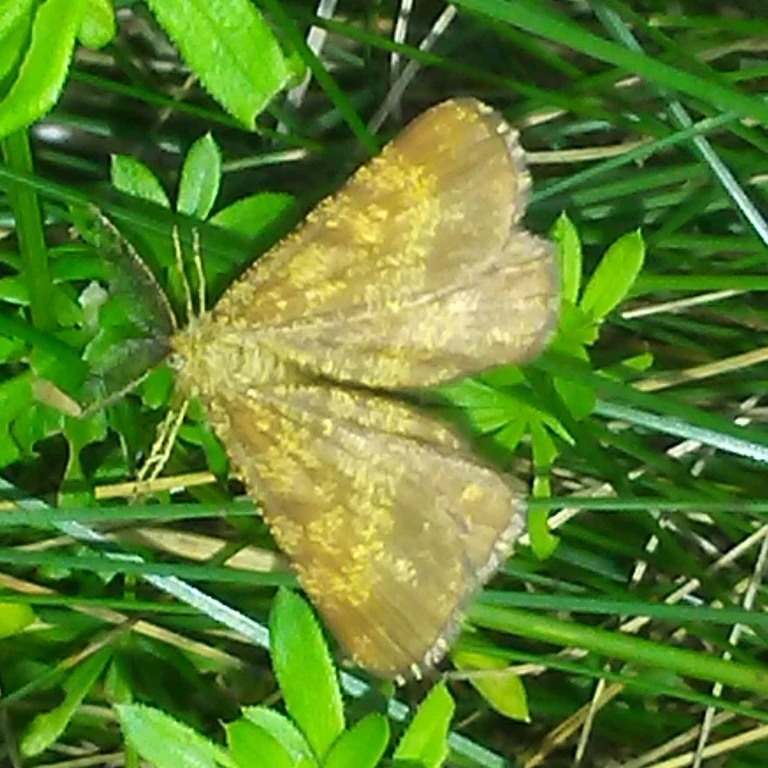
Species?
Ematurga atomaria
